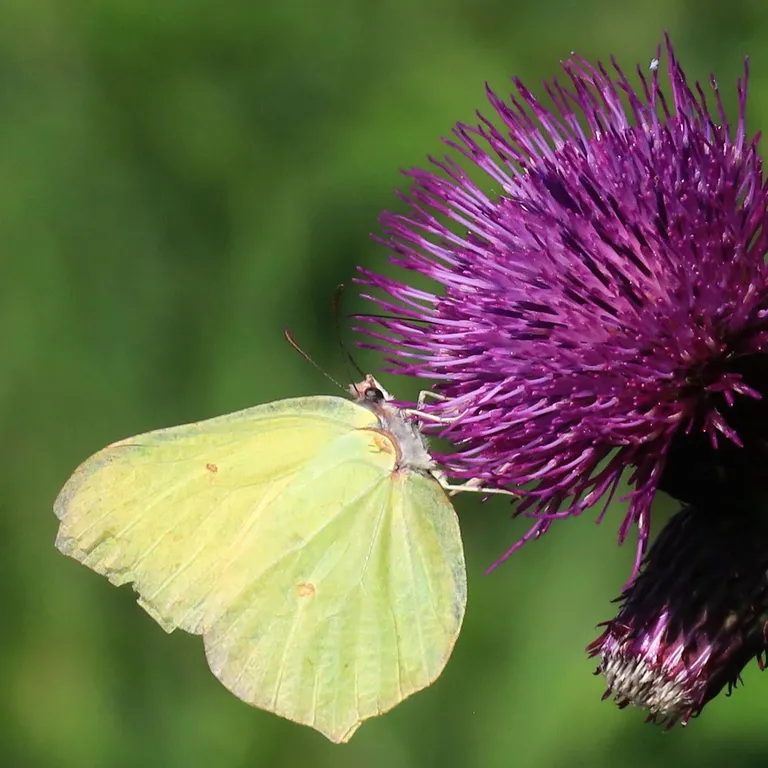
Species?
Gonepteryx rhamni
